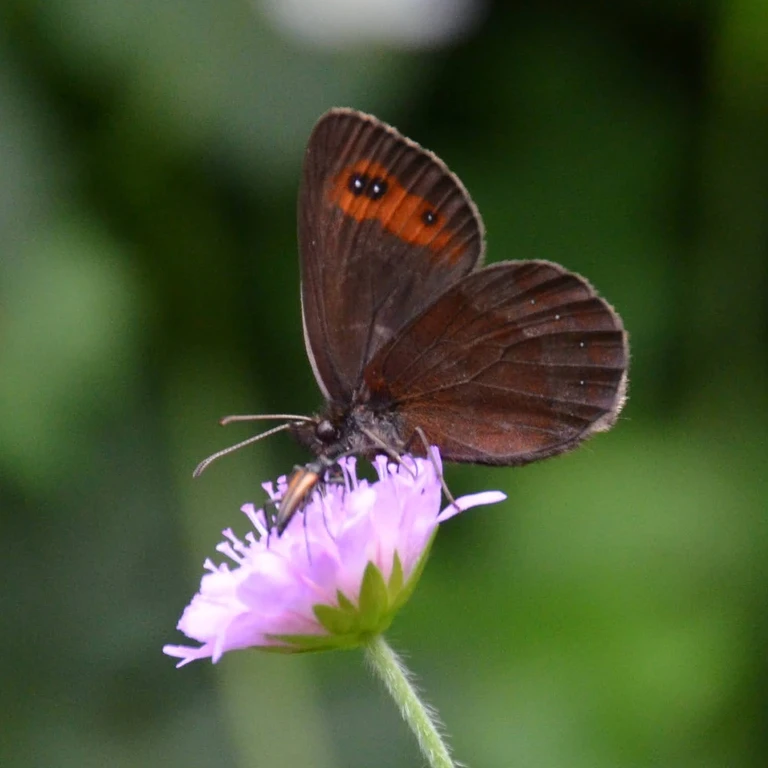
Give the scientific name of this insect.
Erebia aethiops
